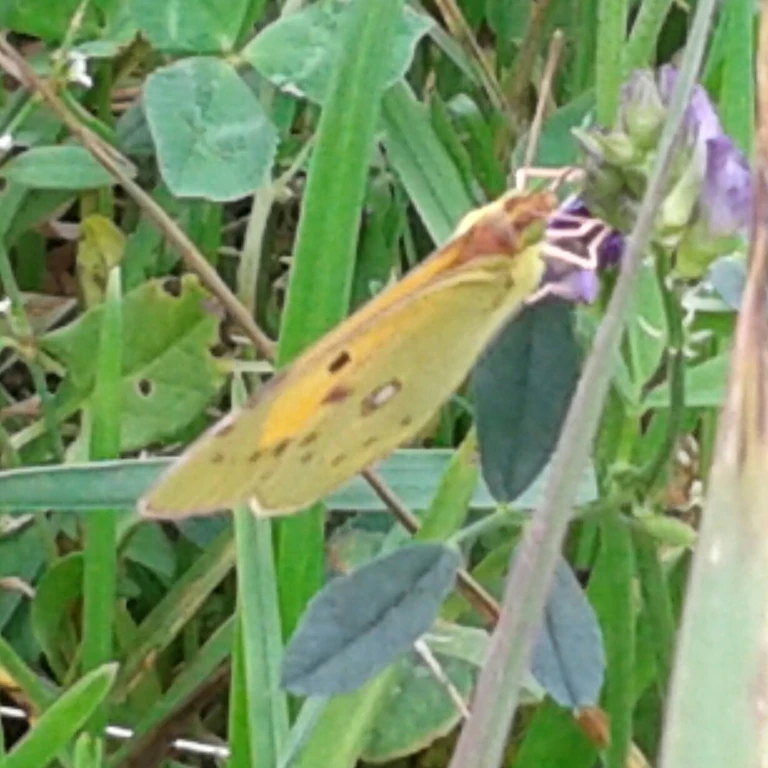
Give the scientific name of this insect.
Colias croceus
